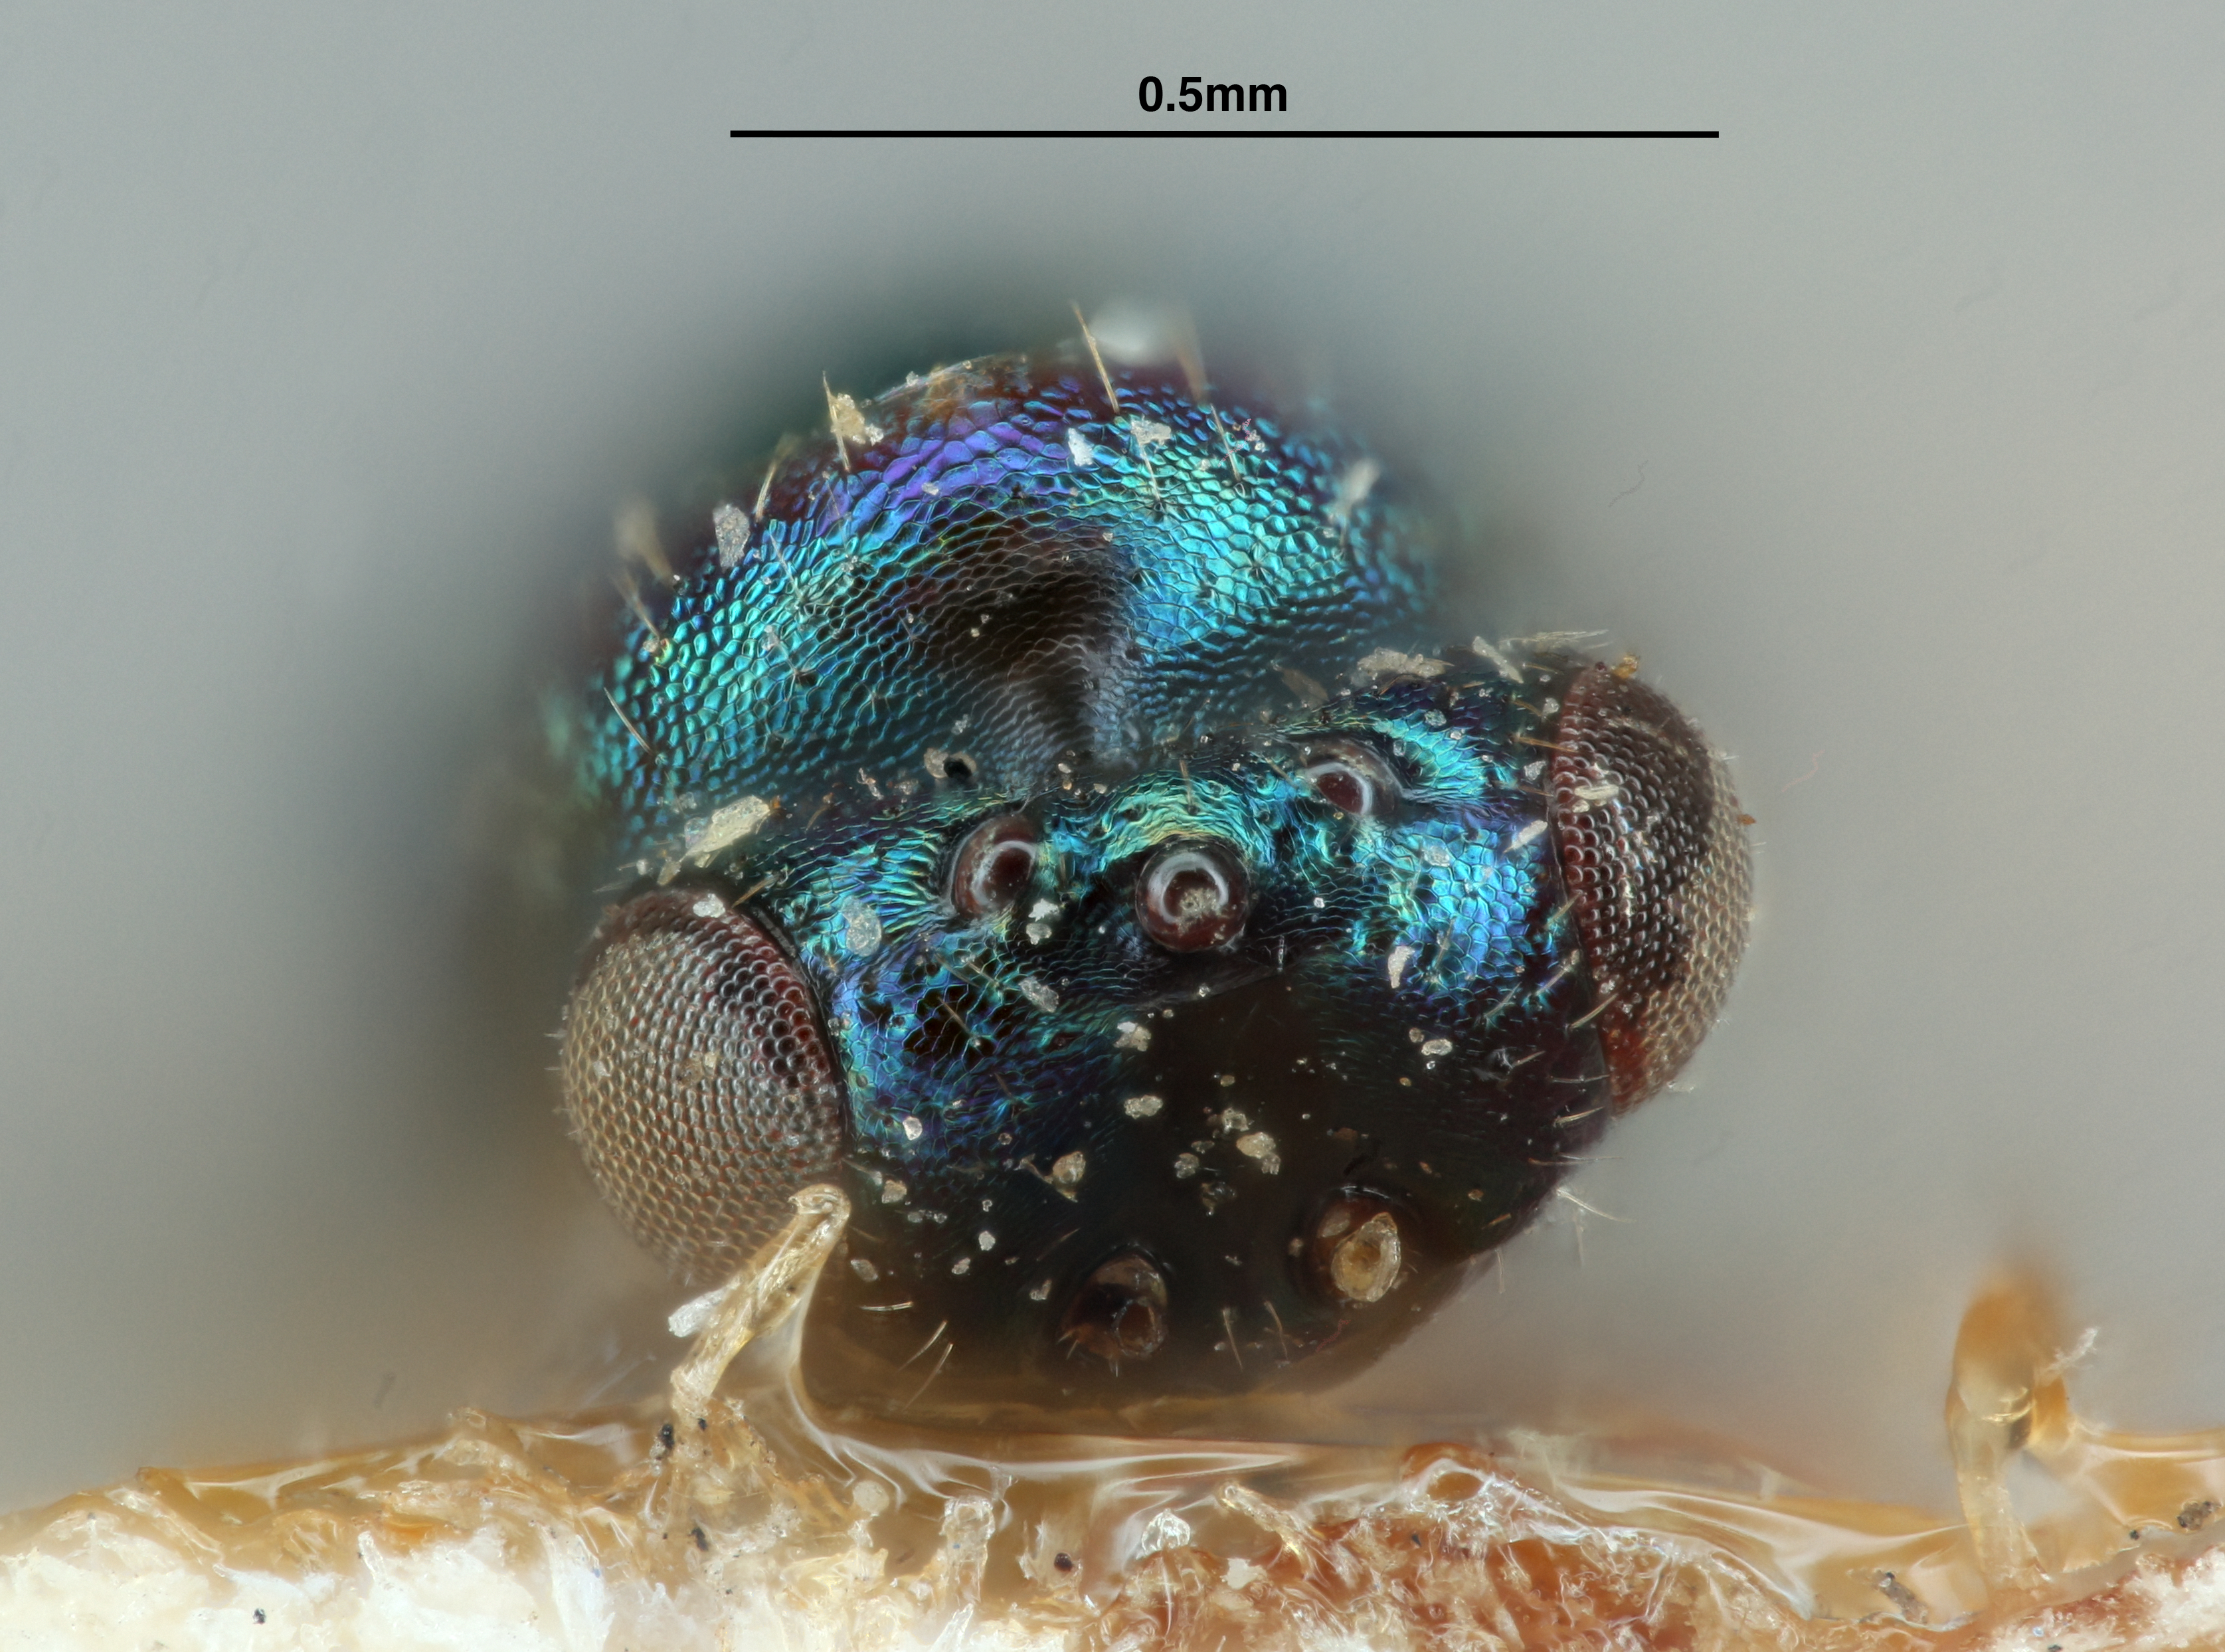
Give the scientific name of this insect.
Hyperteles hylotomae
